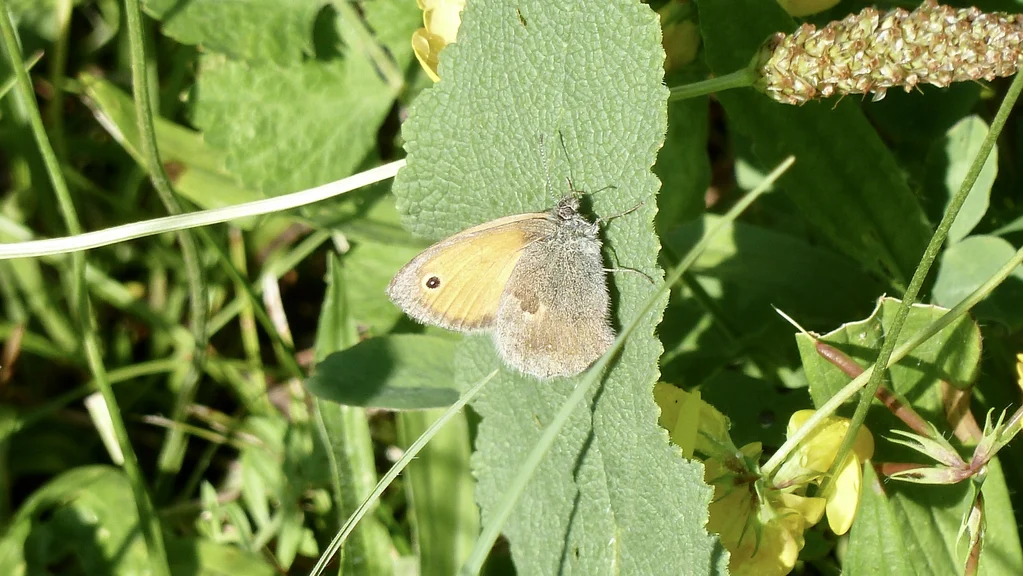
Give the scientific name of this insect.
Coenonympha pamphilus
